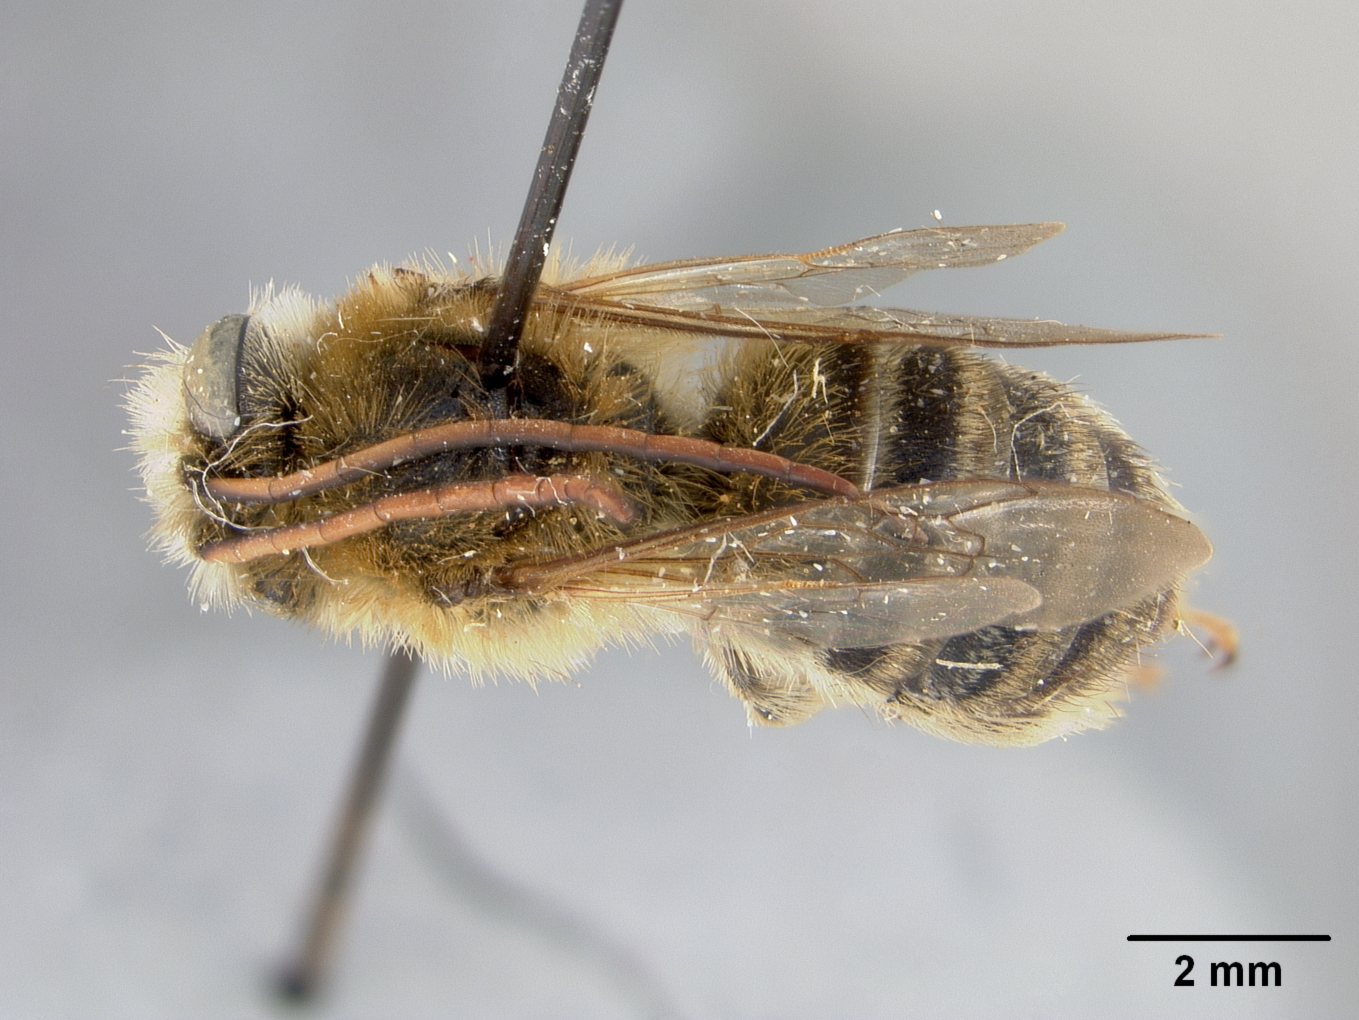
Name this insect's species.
Melissodes antiguensis
